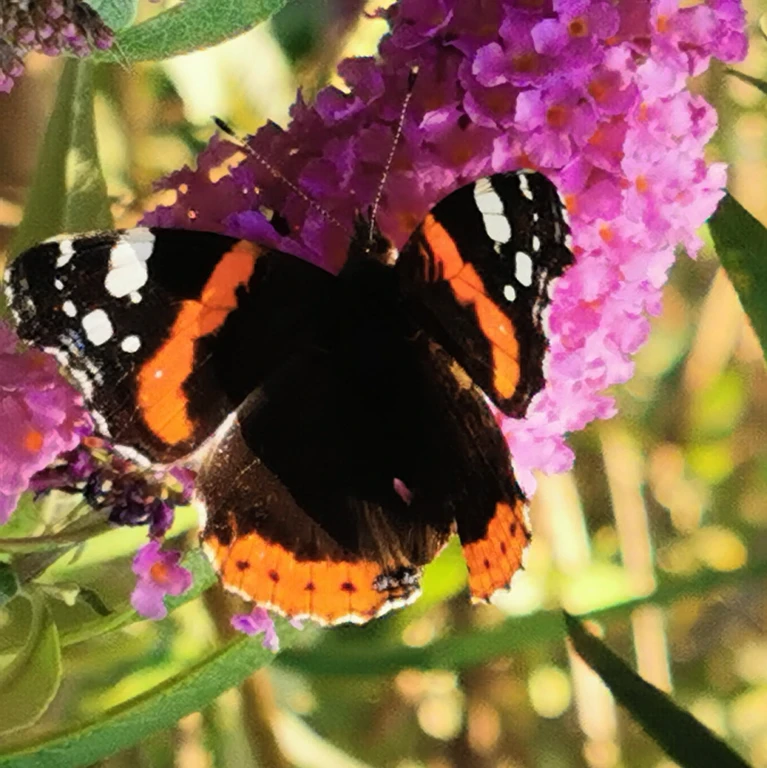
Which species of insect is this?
Vanessa atalanta
